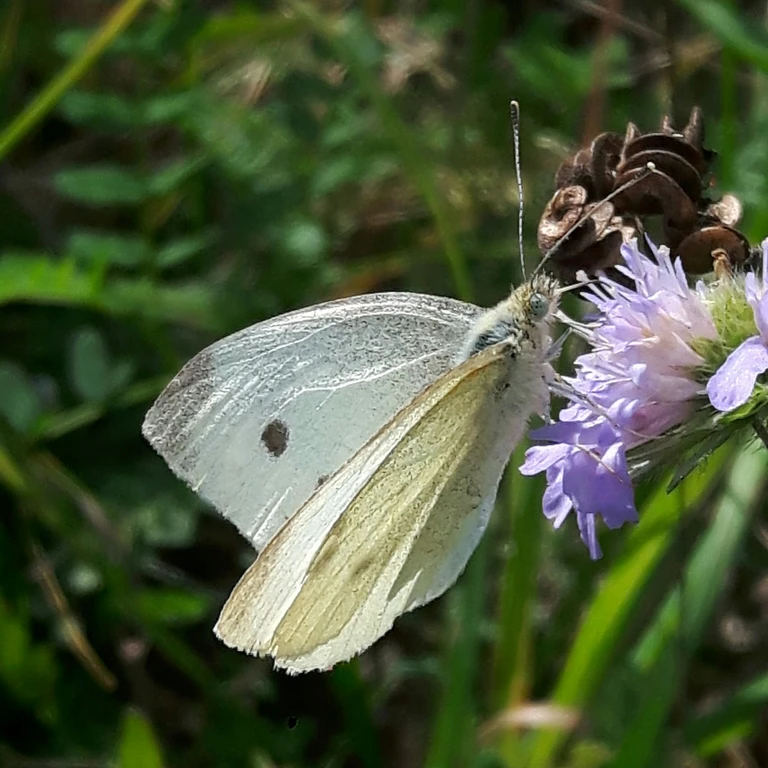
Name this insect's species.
Pieris rapae
